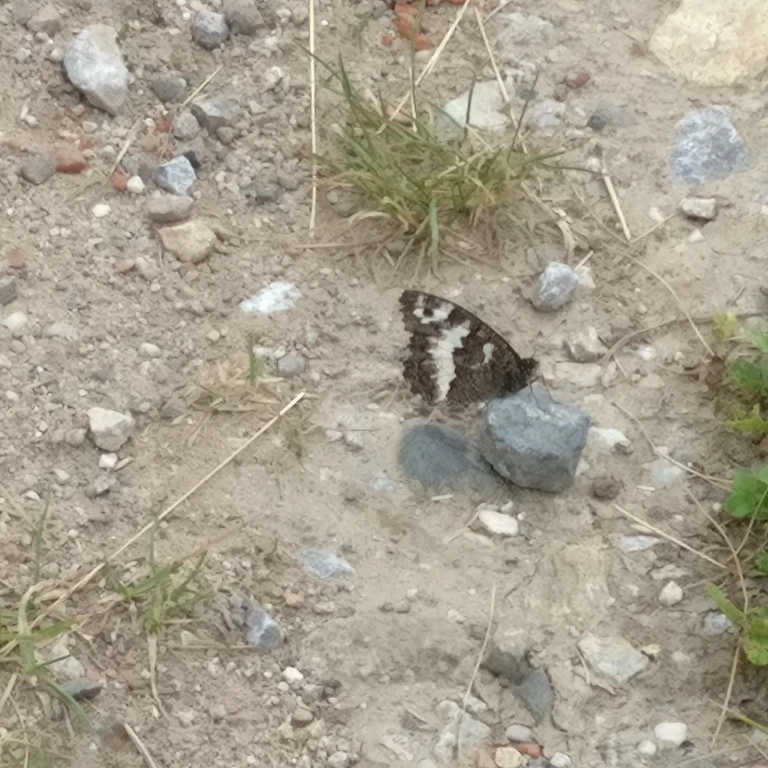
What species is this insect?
Brintesia circe
